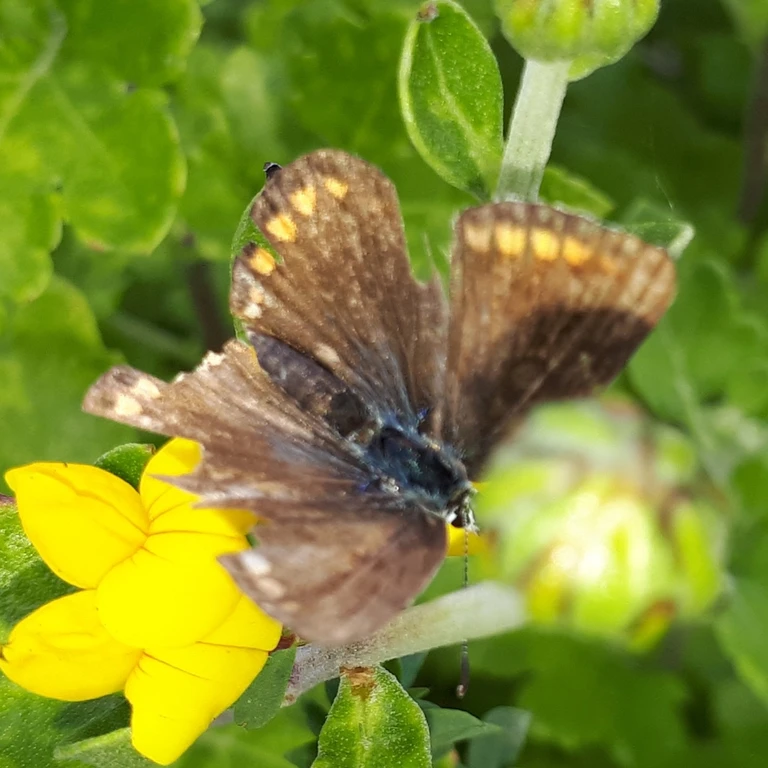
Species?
Polyommatus icarus
